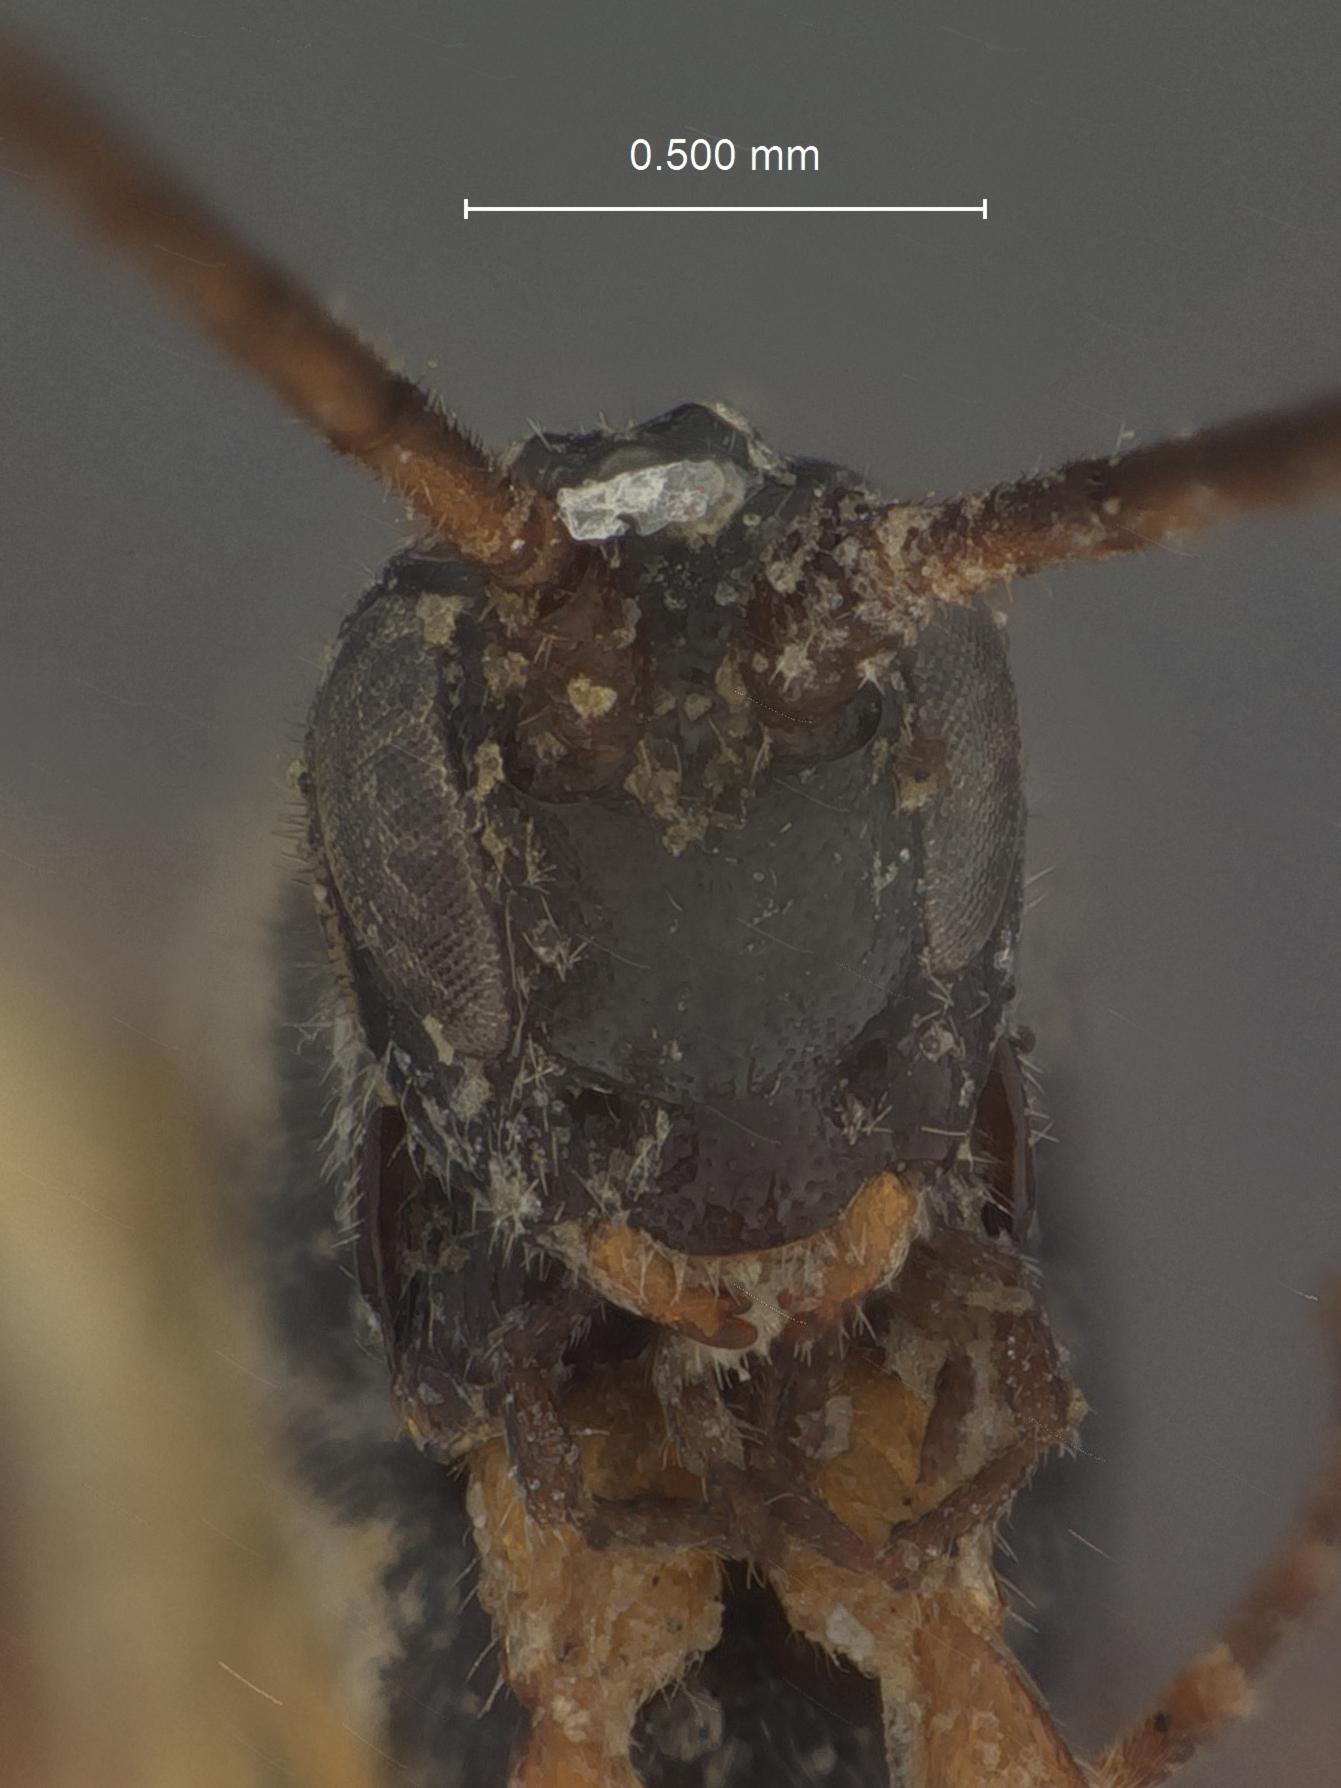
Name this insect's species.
Orgilus lissus
